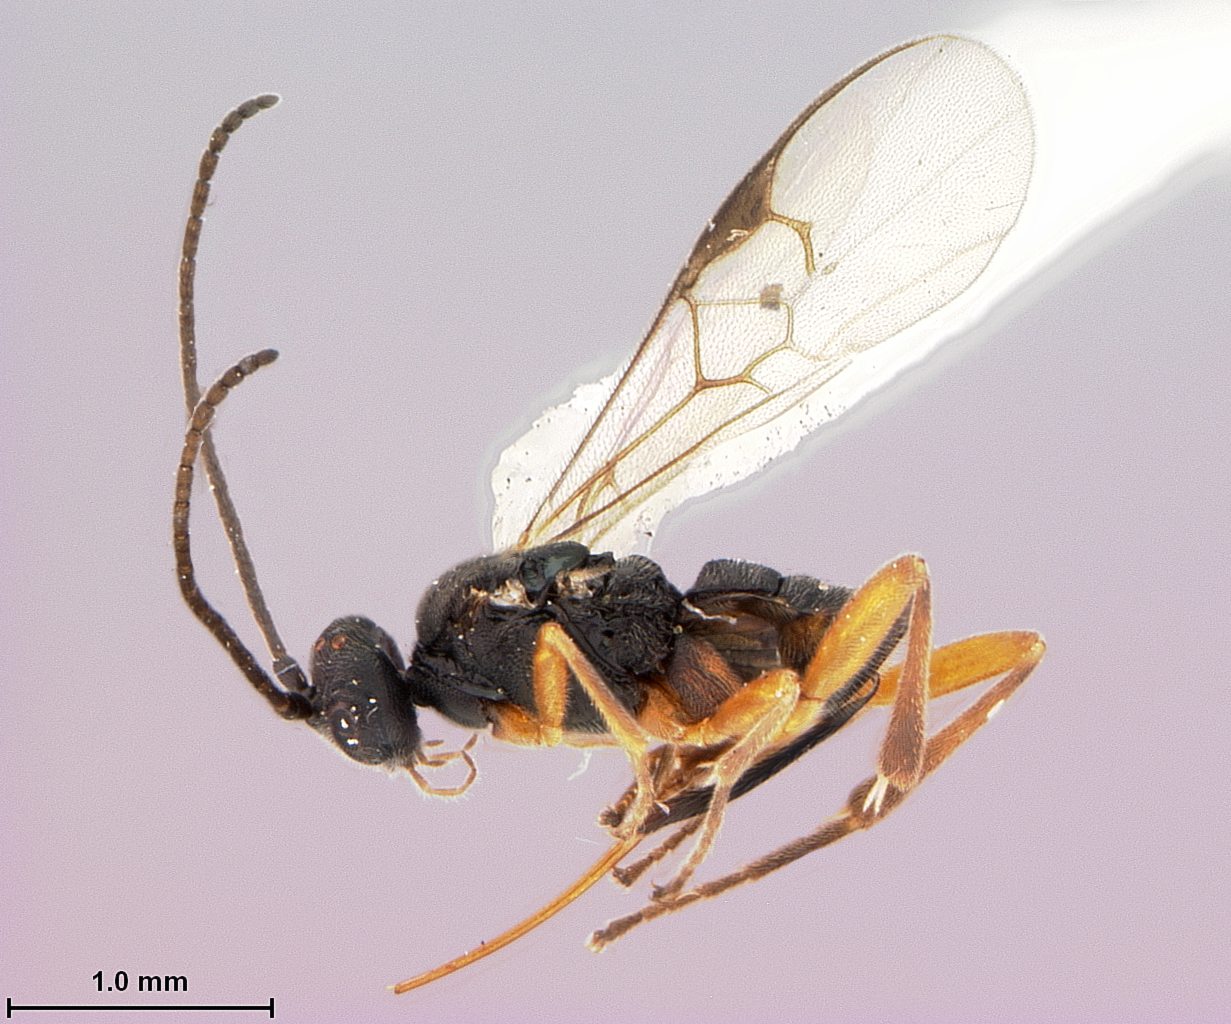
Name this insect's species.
Exoryza minnesota
